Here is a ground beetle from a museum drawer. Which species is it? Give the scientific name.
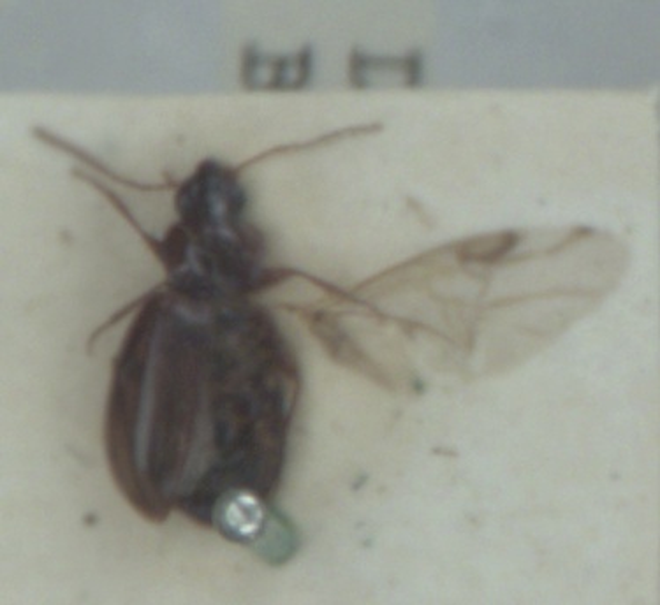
Ocys harpaloides
